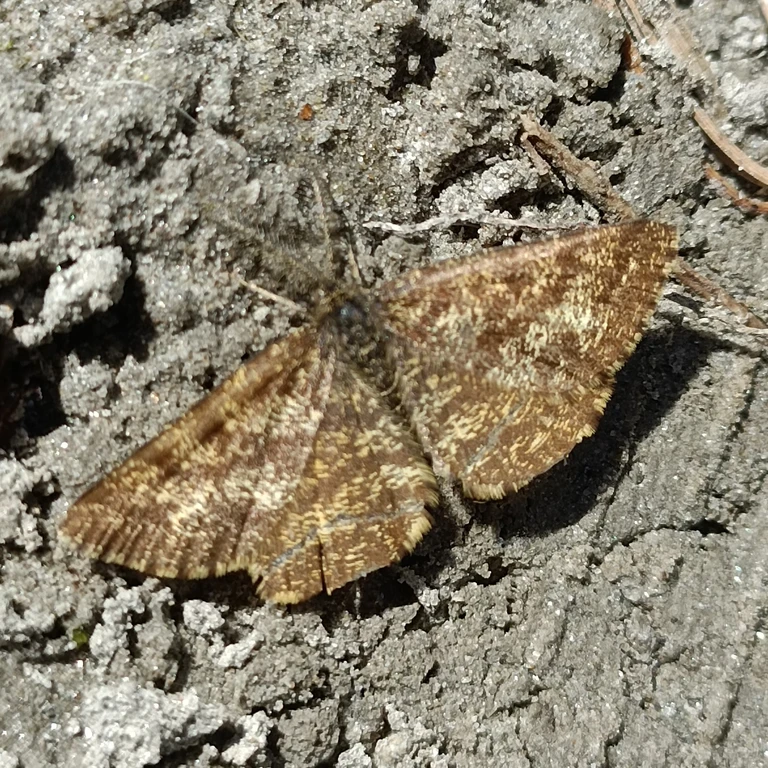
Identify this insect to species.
Ematurga atomaria
